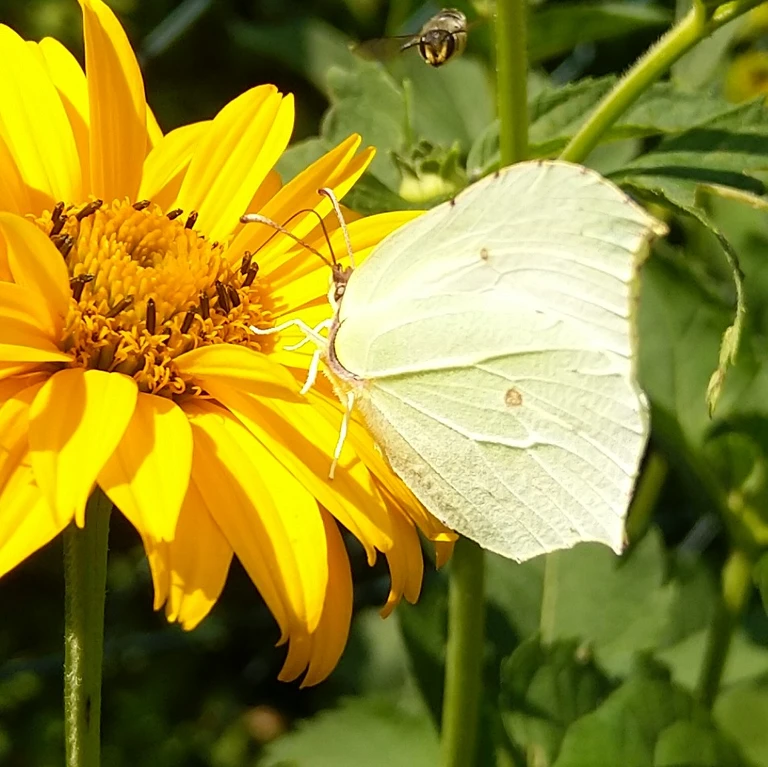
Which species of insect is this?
Gonepteryx rhamni
